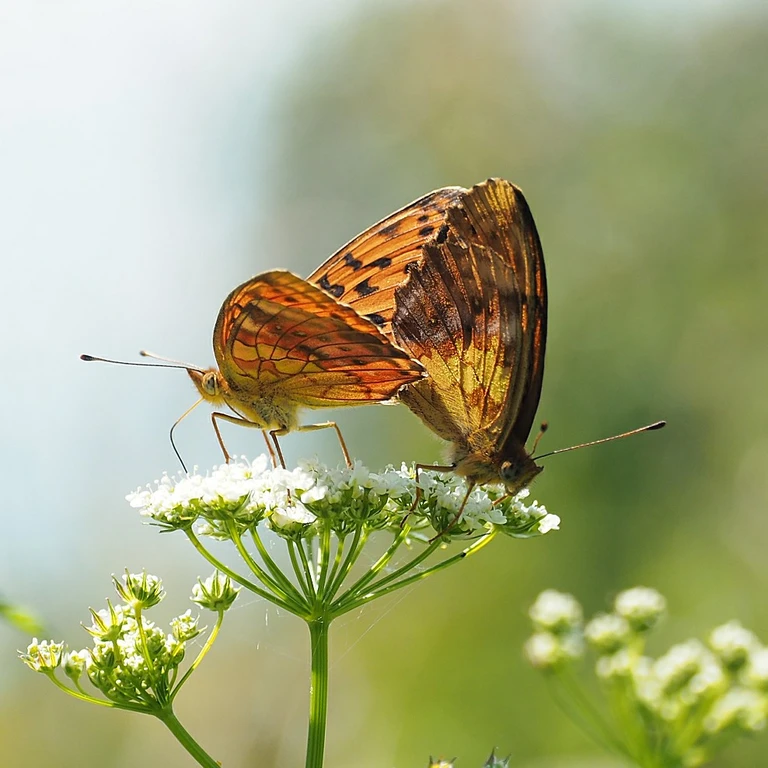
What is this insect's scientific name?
Brenthis daphne
